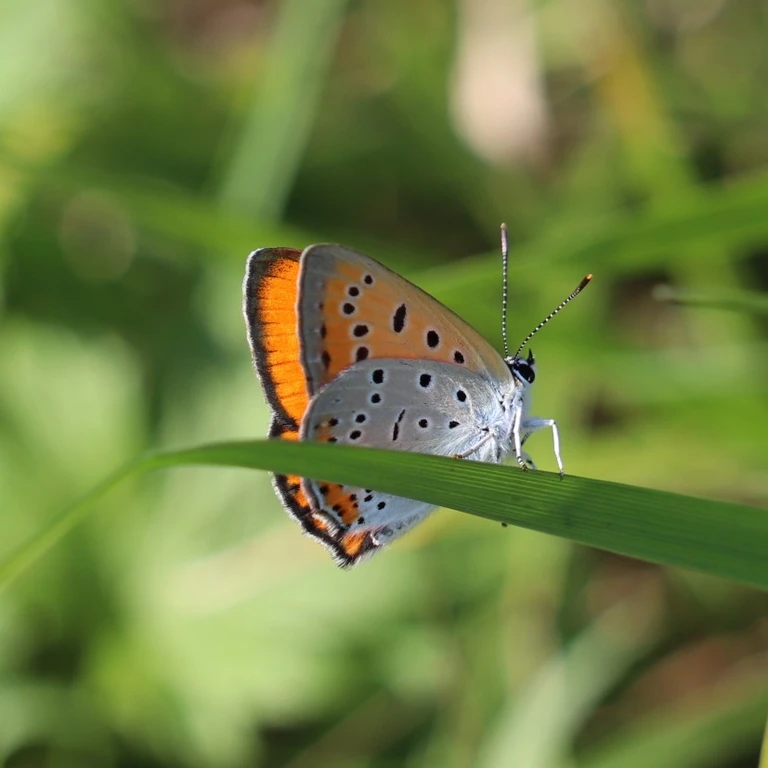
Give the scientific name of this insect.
Lycaena dispar
